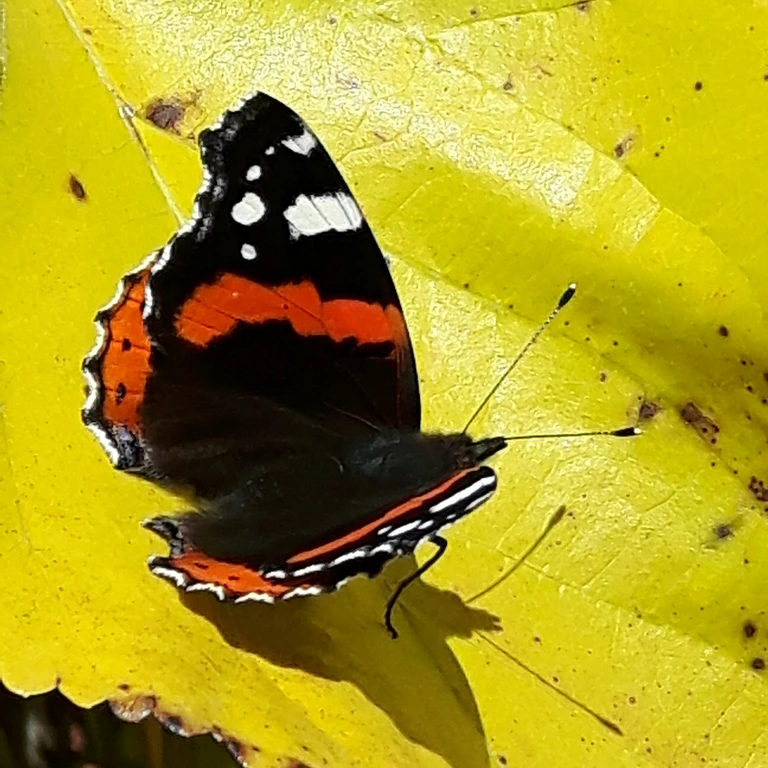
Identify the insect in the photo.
Vanessa atalanta
